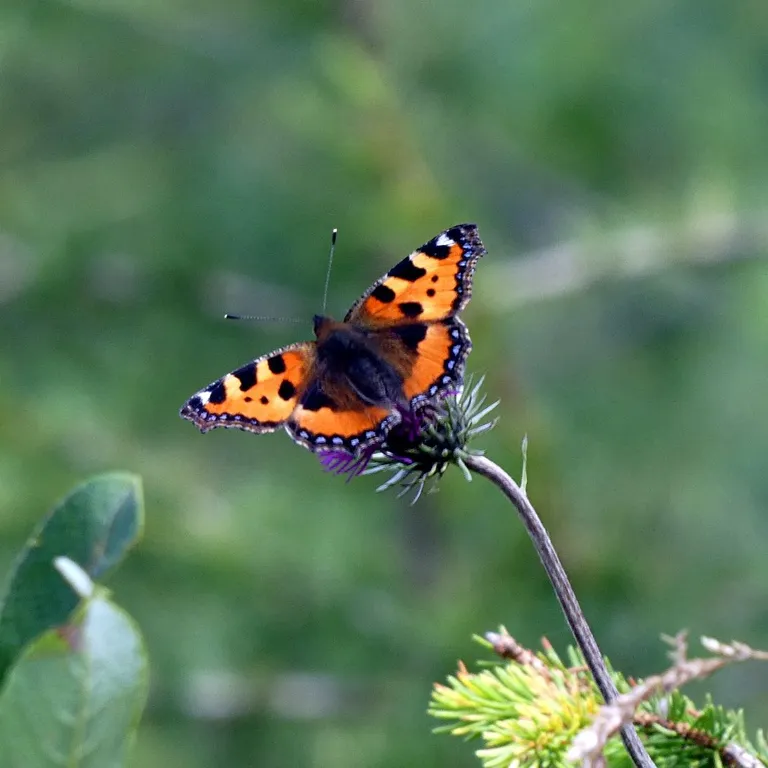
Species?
Aglais urticae
